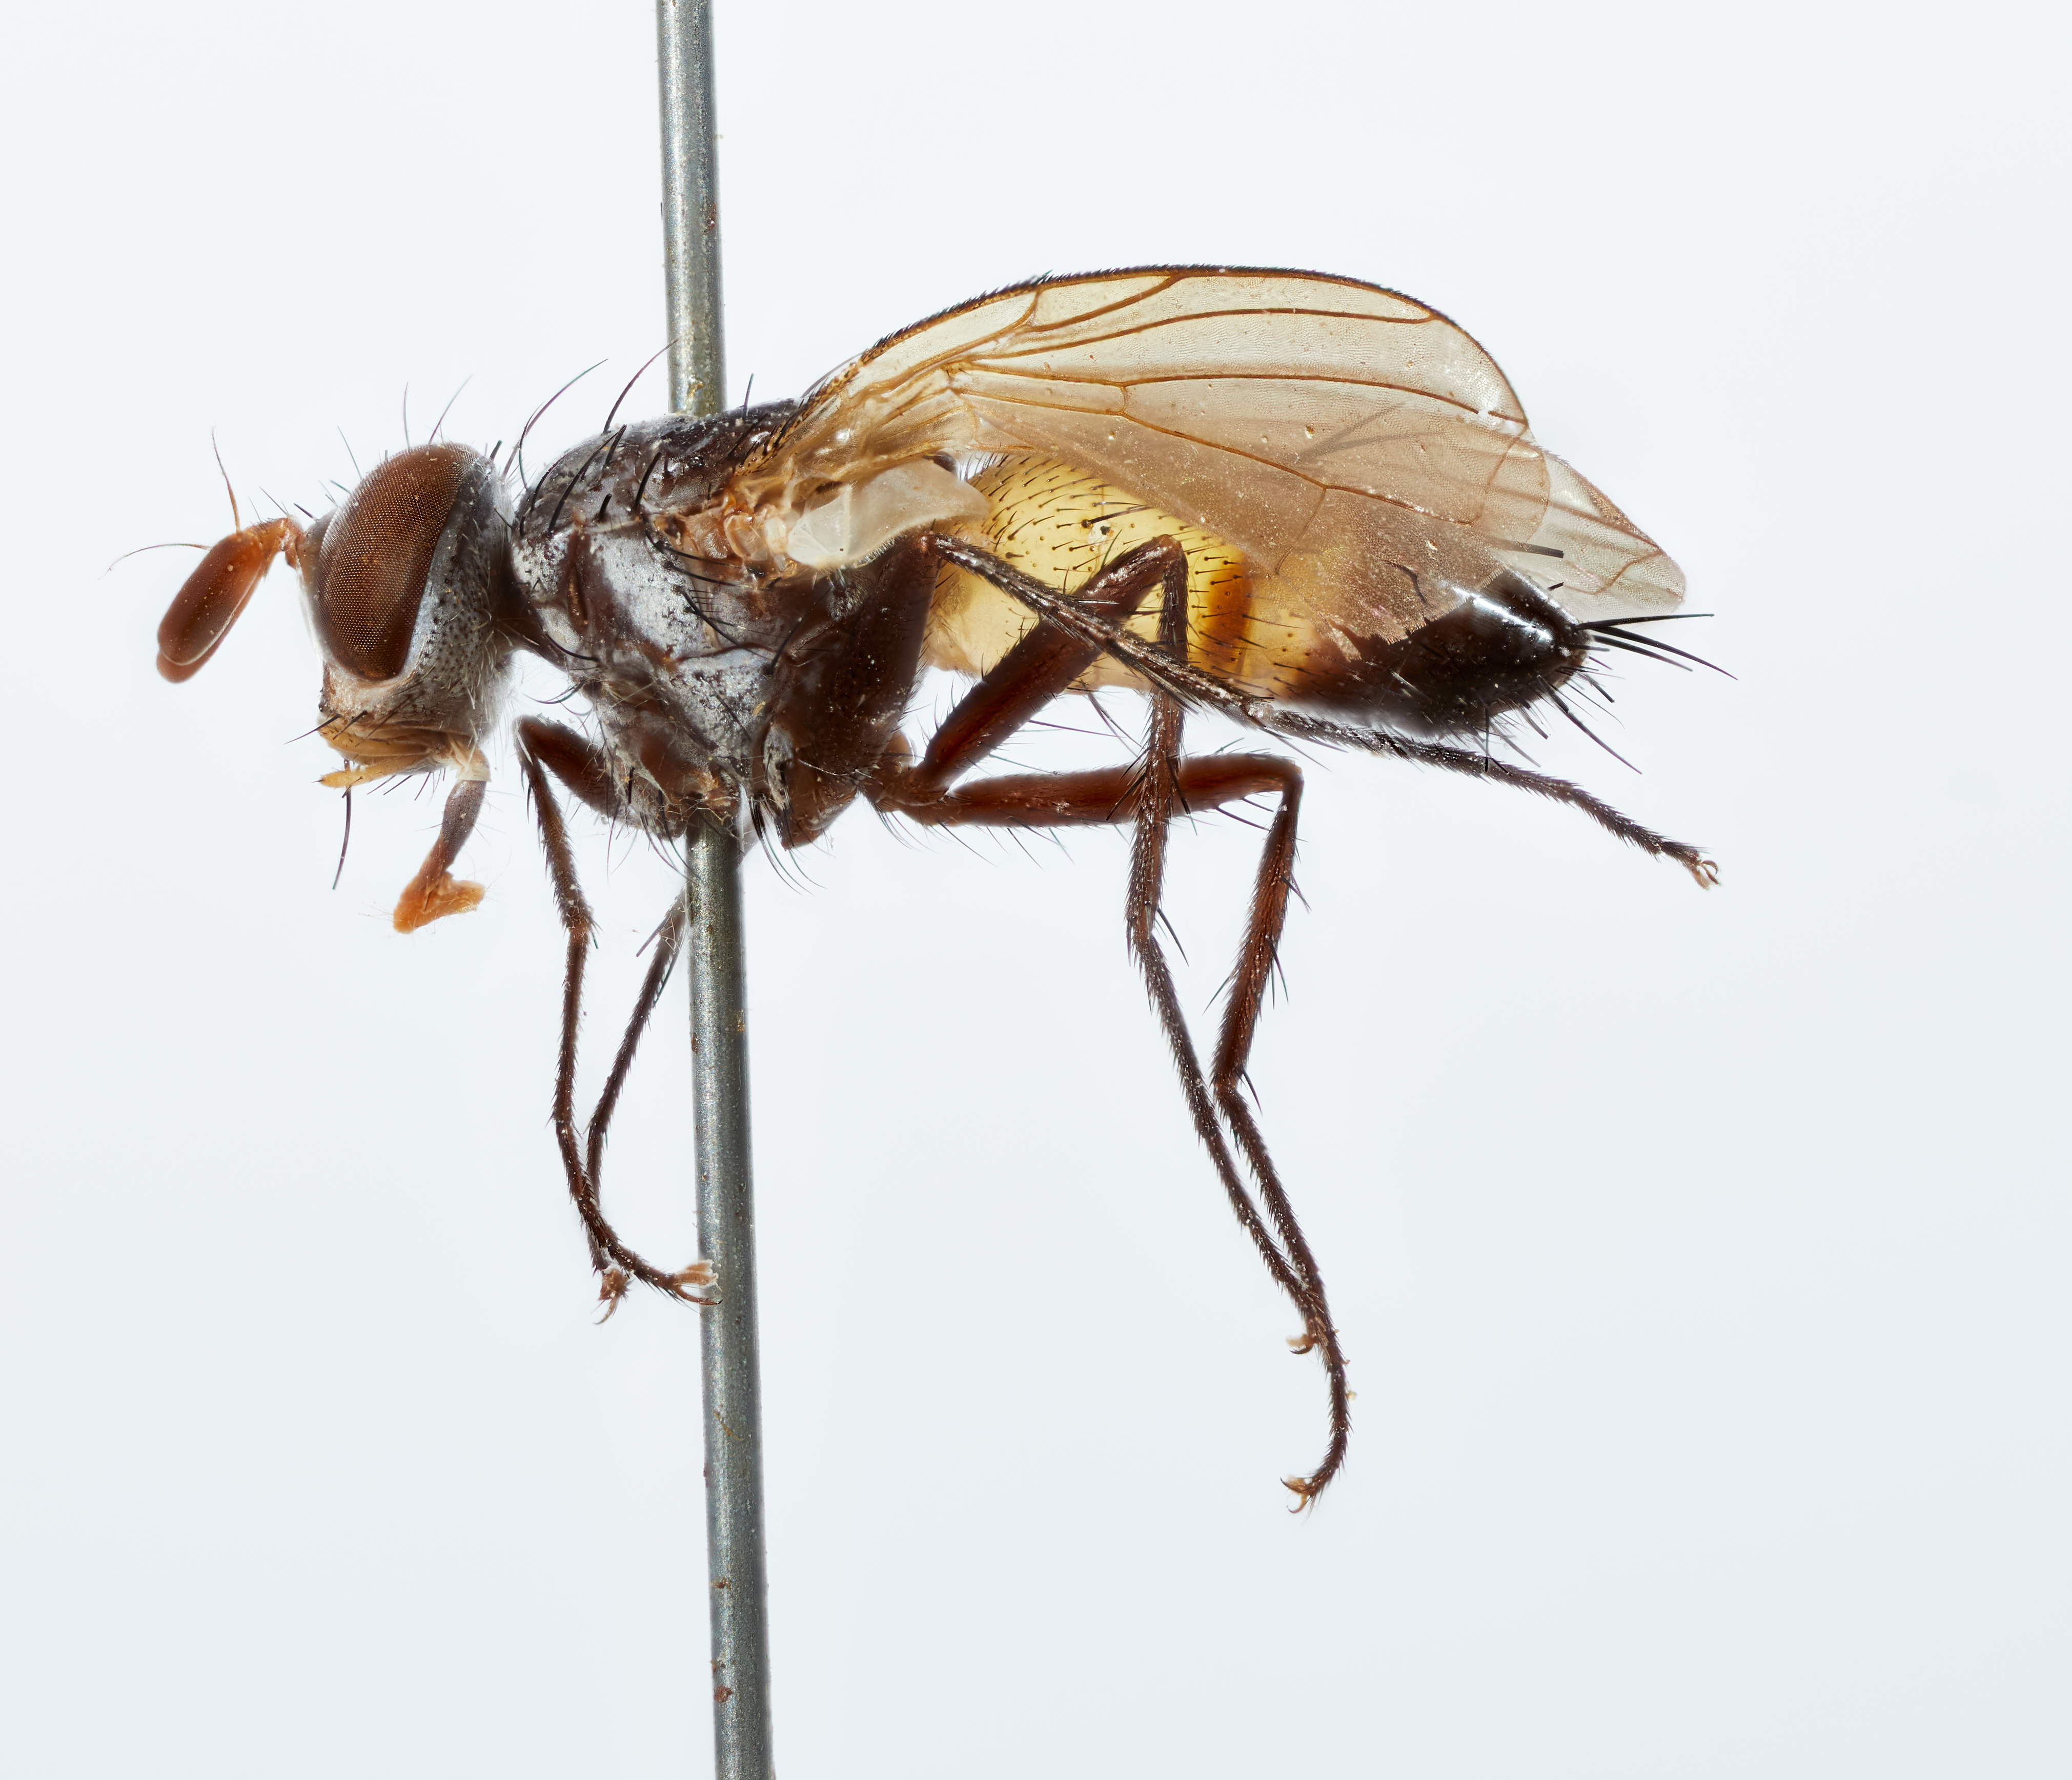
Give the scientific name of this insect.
Chaetomyiobia javana
